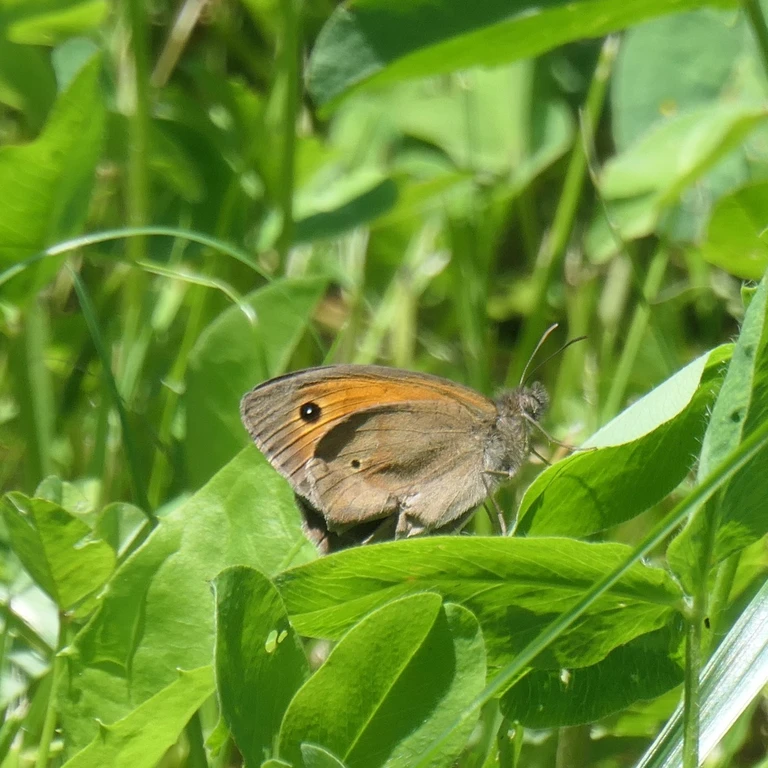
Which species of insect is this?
Maniola jurtina
